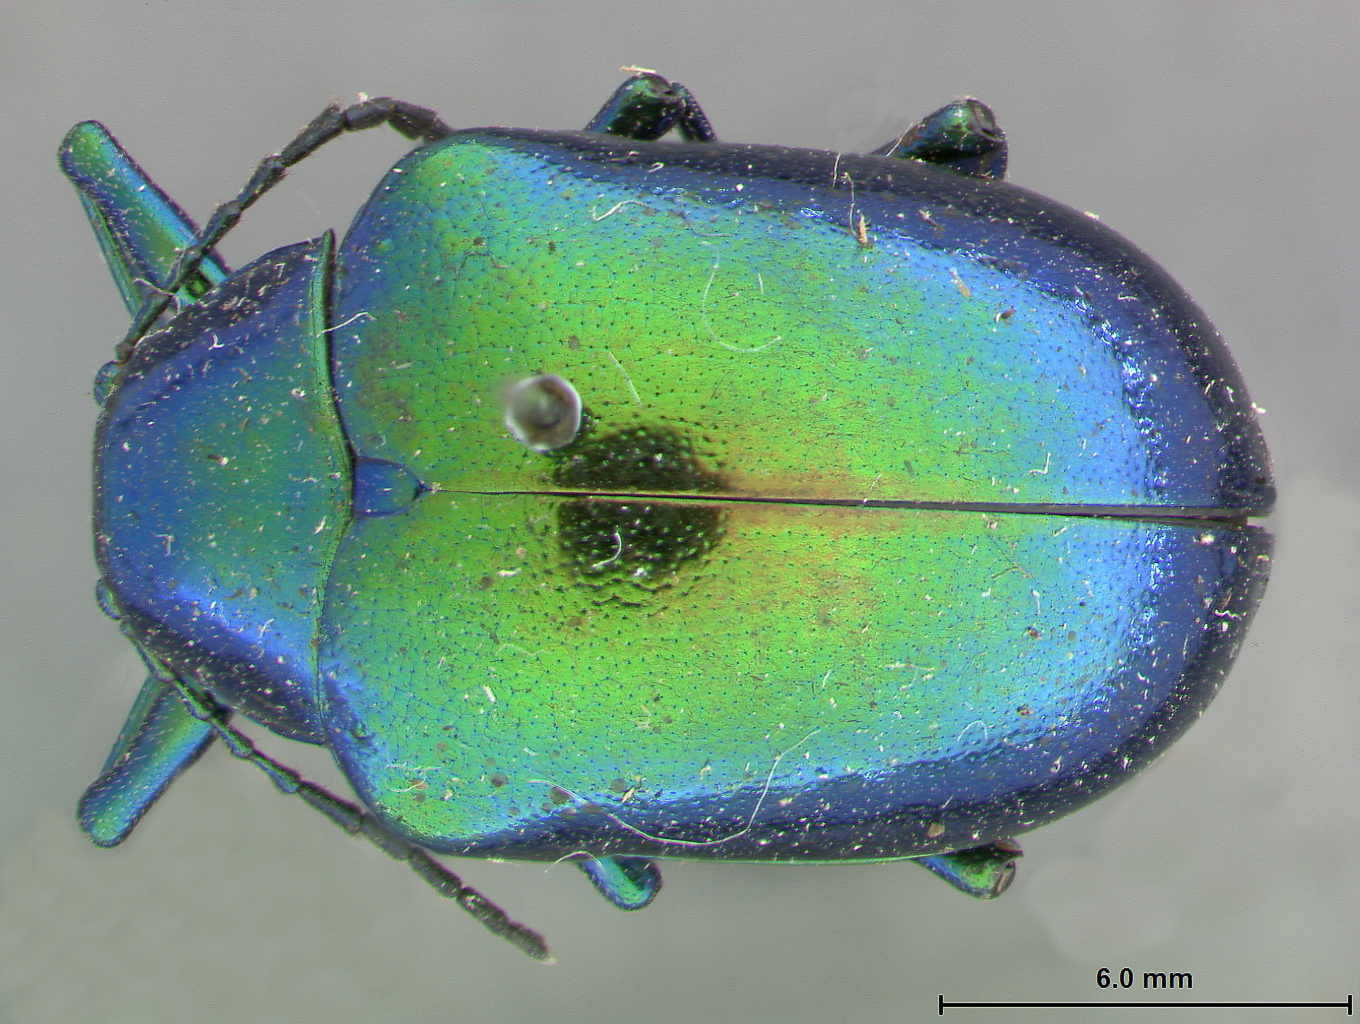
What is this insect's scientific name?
Eumolpus viriditarsis
